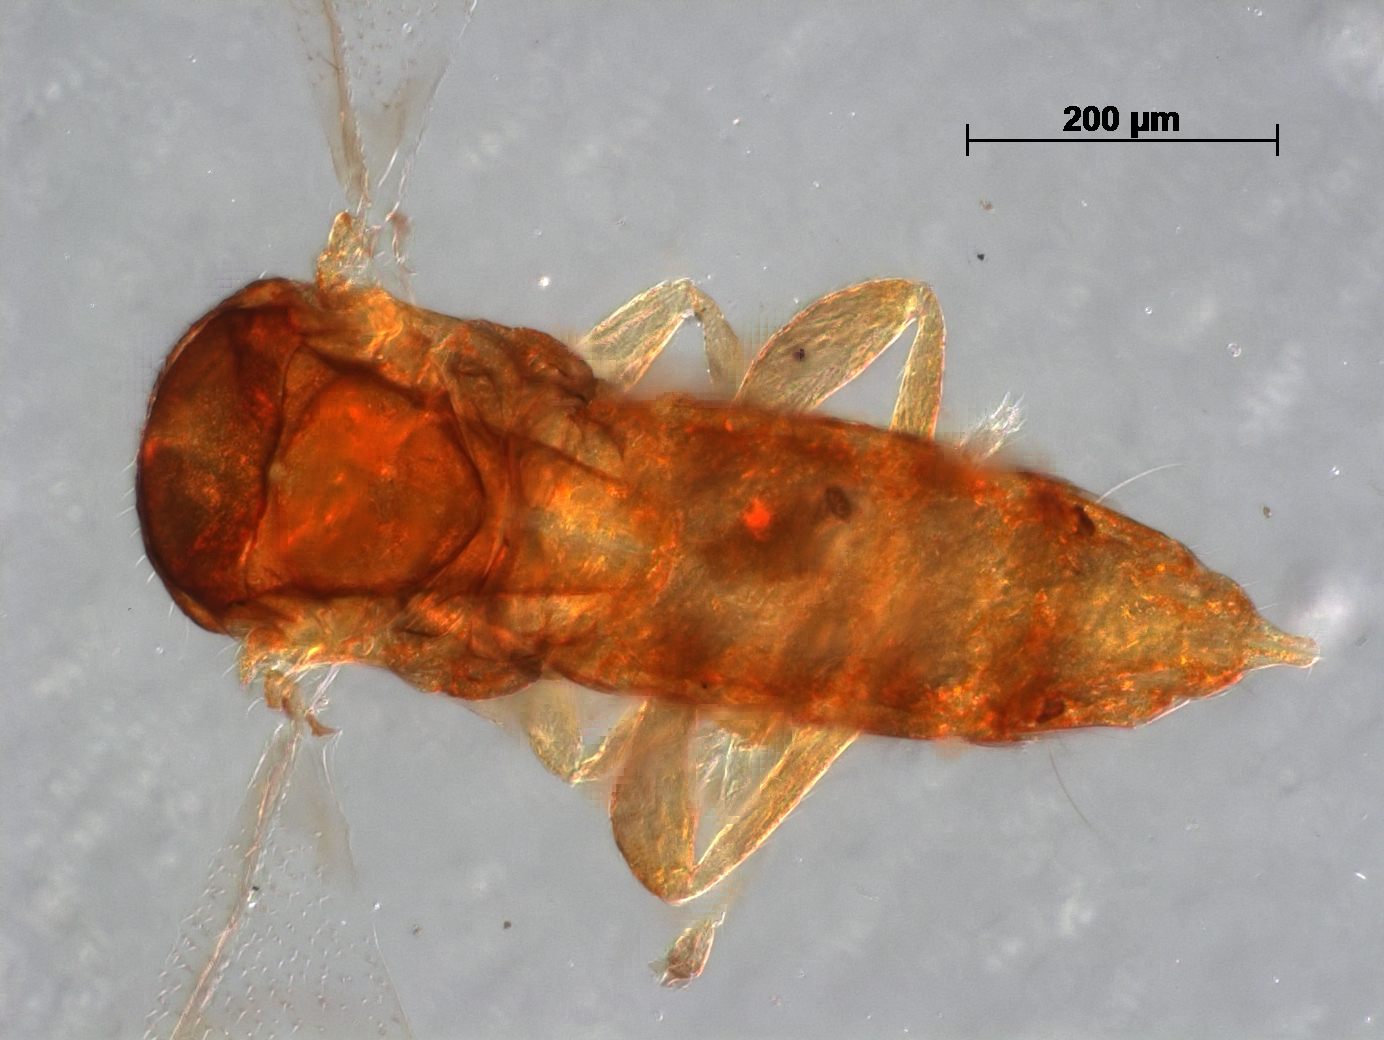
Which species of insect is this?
Rhopoideus fuscus
